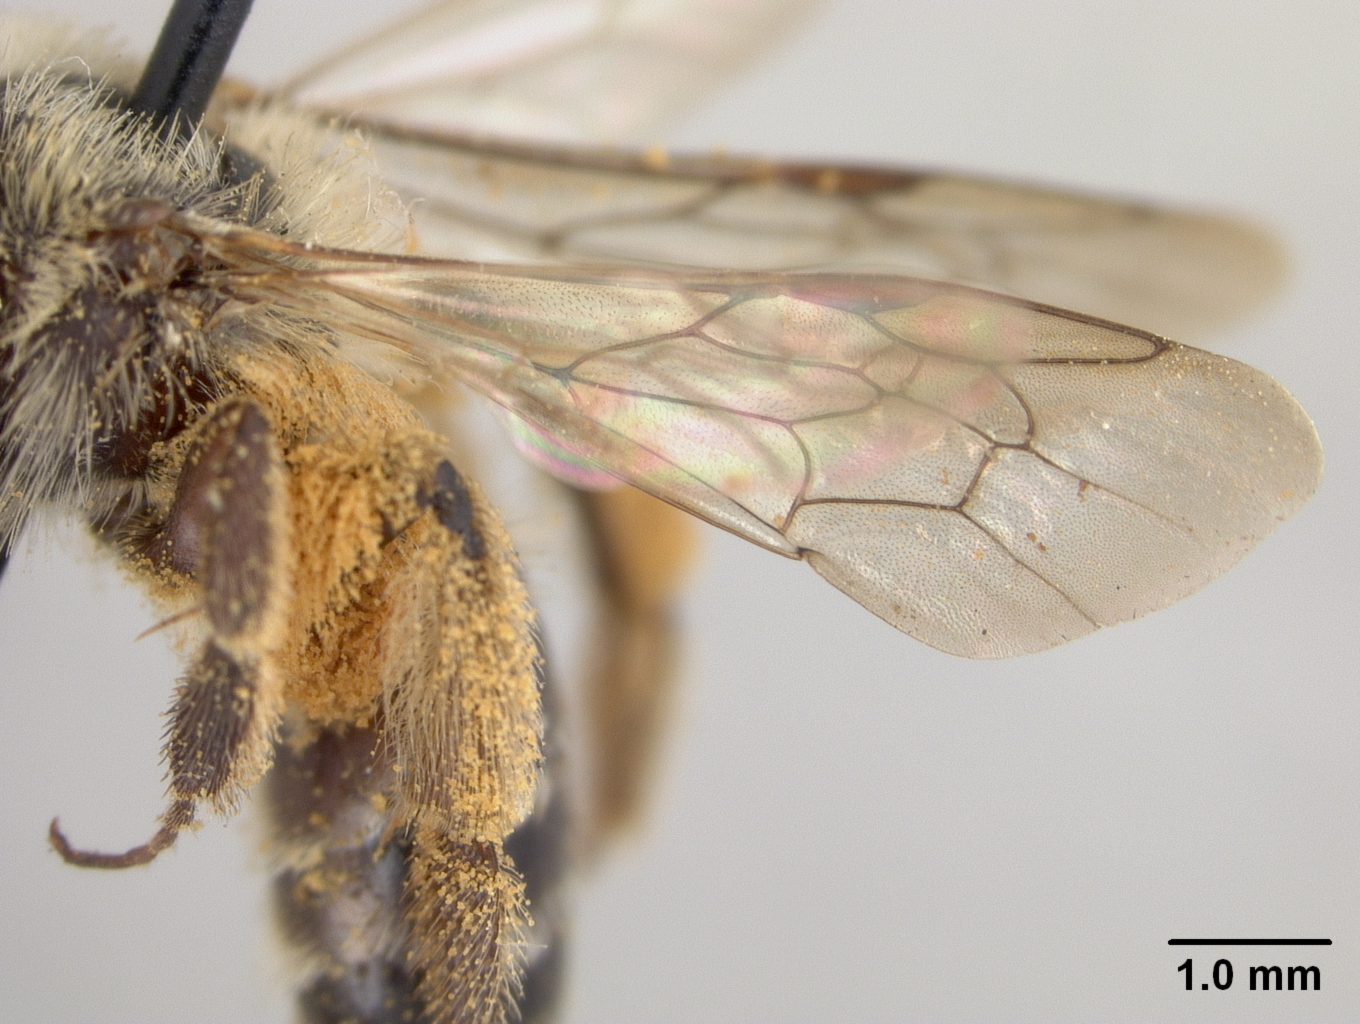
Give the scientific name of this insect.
Andrena recta
